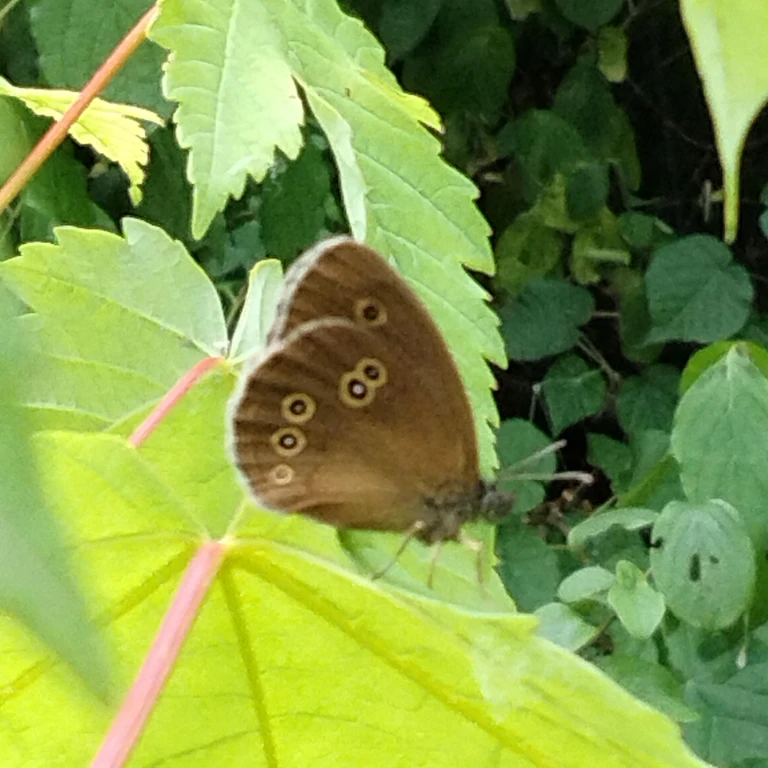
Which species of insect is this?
Aphantopus hyperantus
